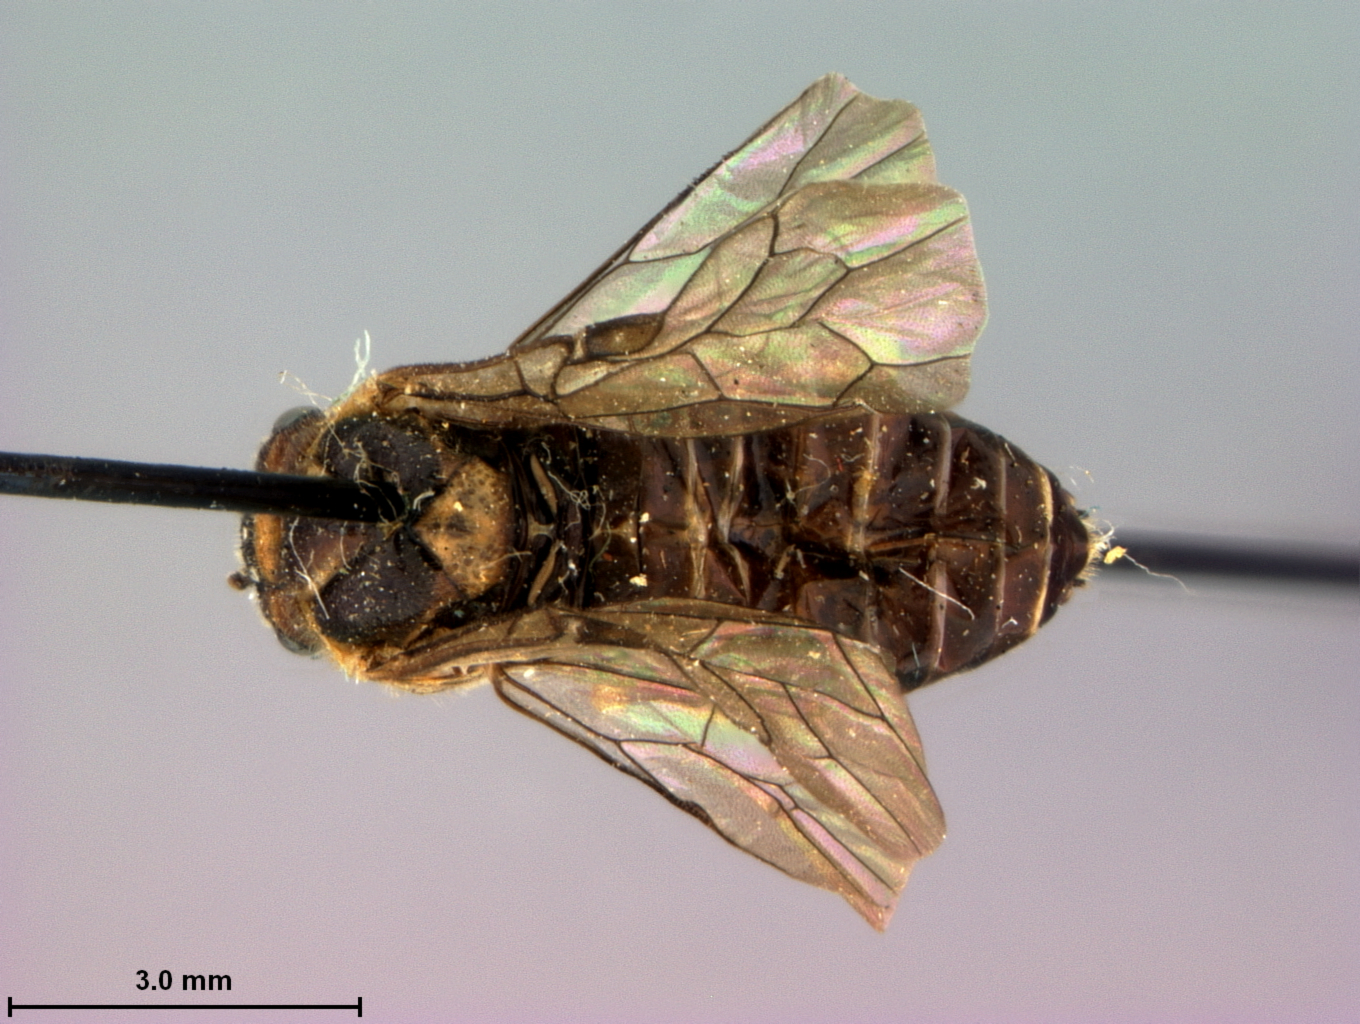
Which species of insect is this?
Neodiprion dyari
